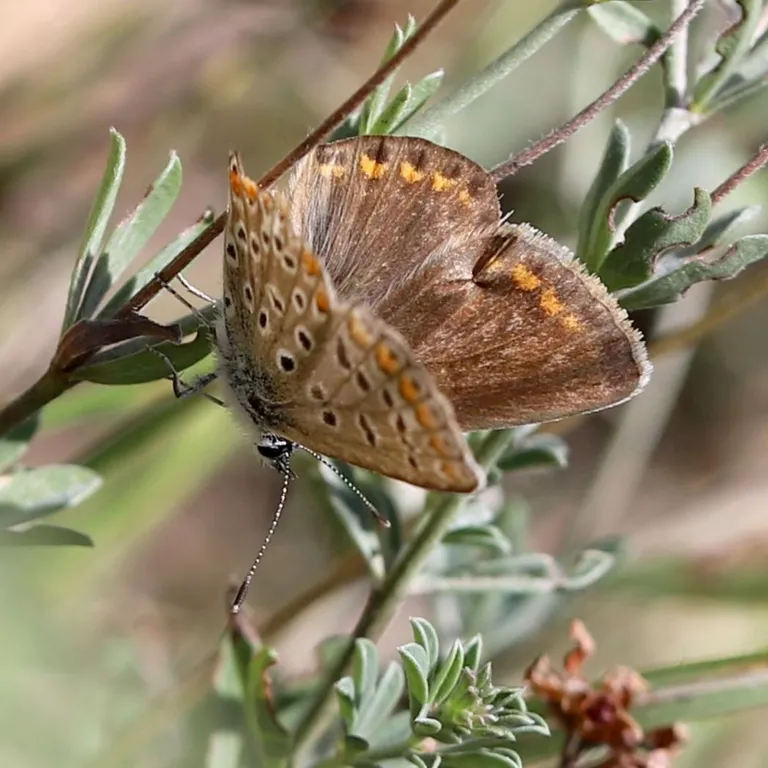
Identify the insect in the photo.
Polyommatus icarus
